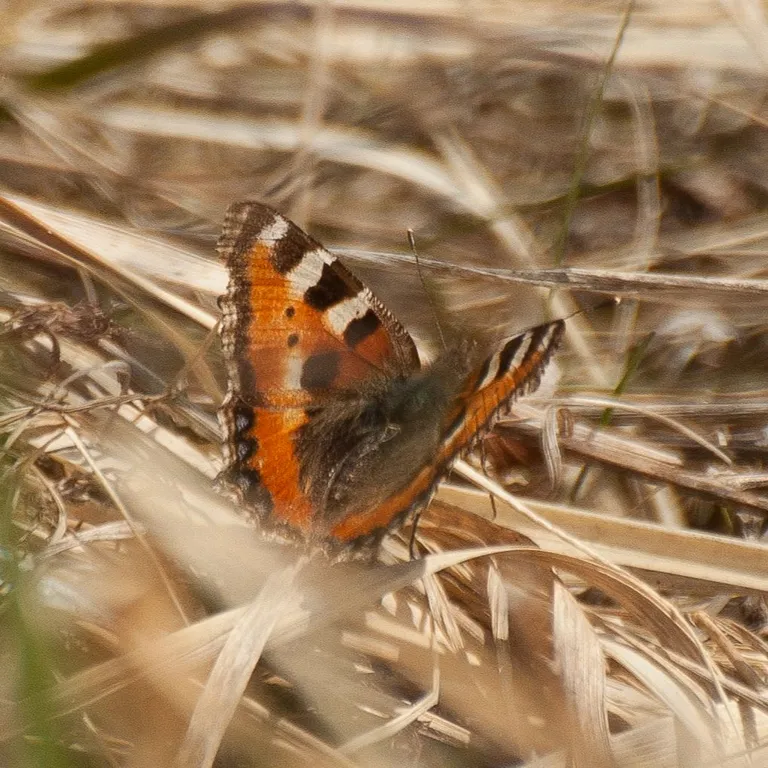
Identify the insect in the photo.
Aglais urticae
